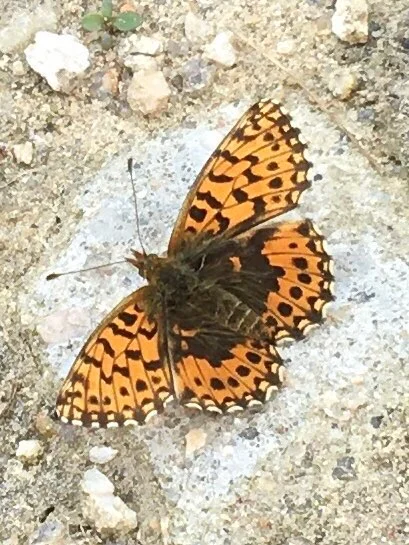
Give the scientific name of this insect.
Boloria dia
